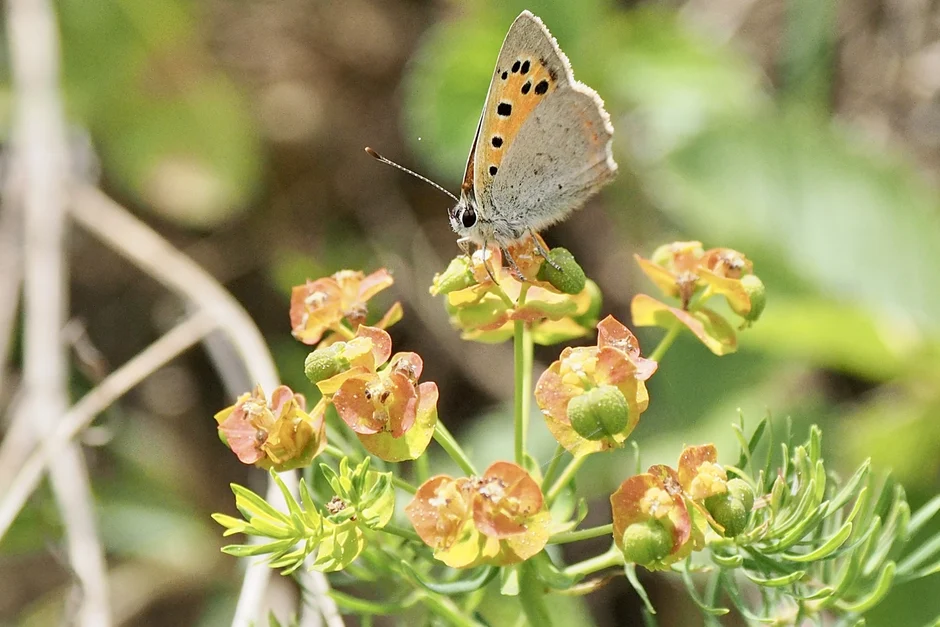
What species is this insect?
Lycaena phlaeas
